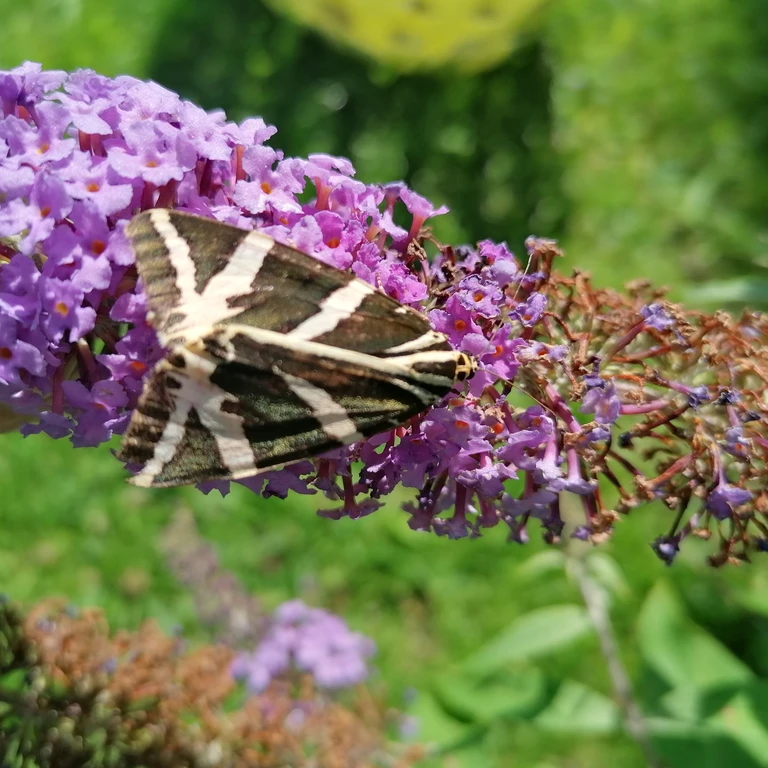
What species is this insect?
Euplagia quadripunctaria
